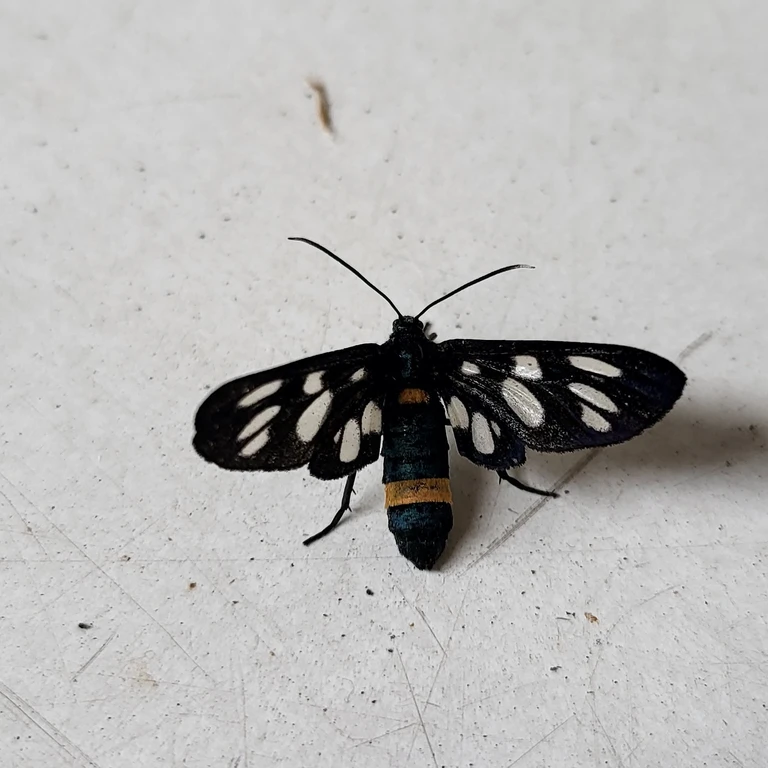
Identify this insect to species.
Amata phegea
